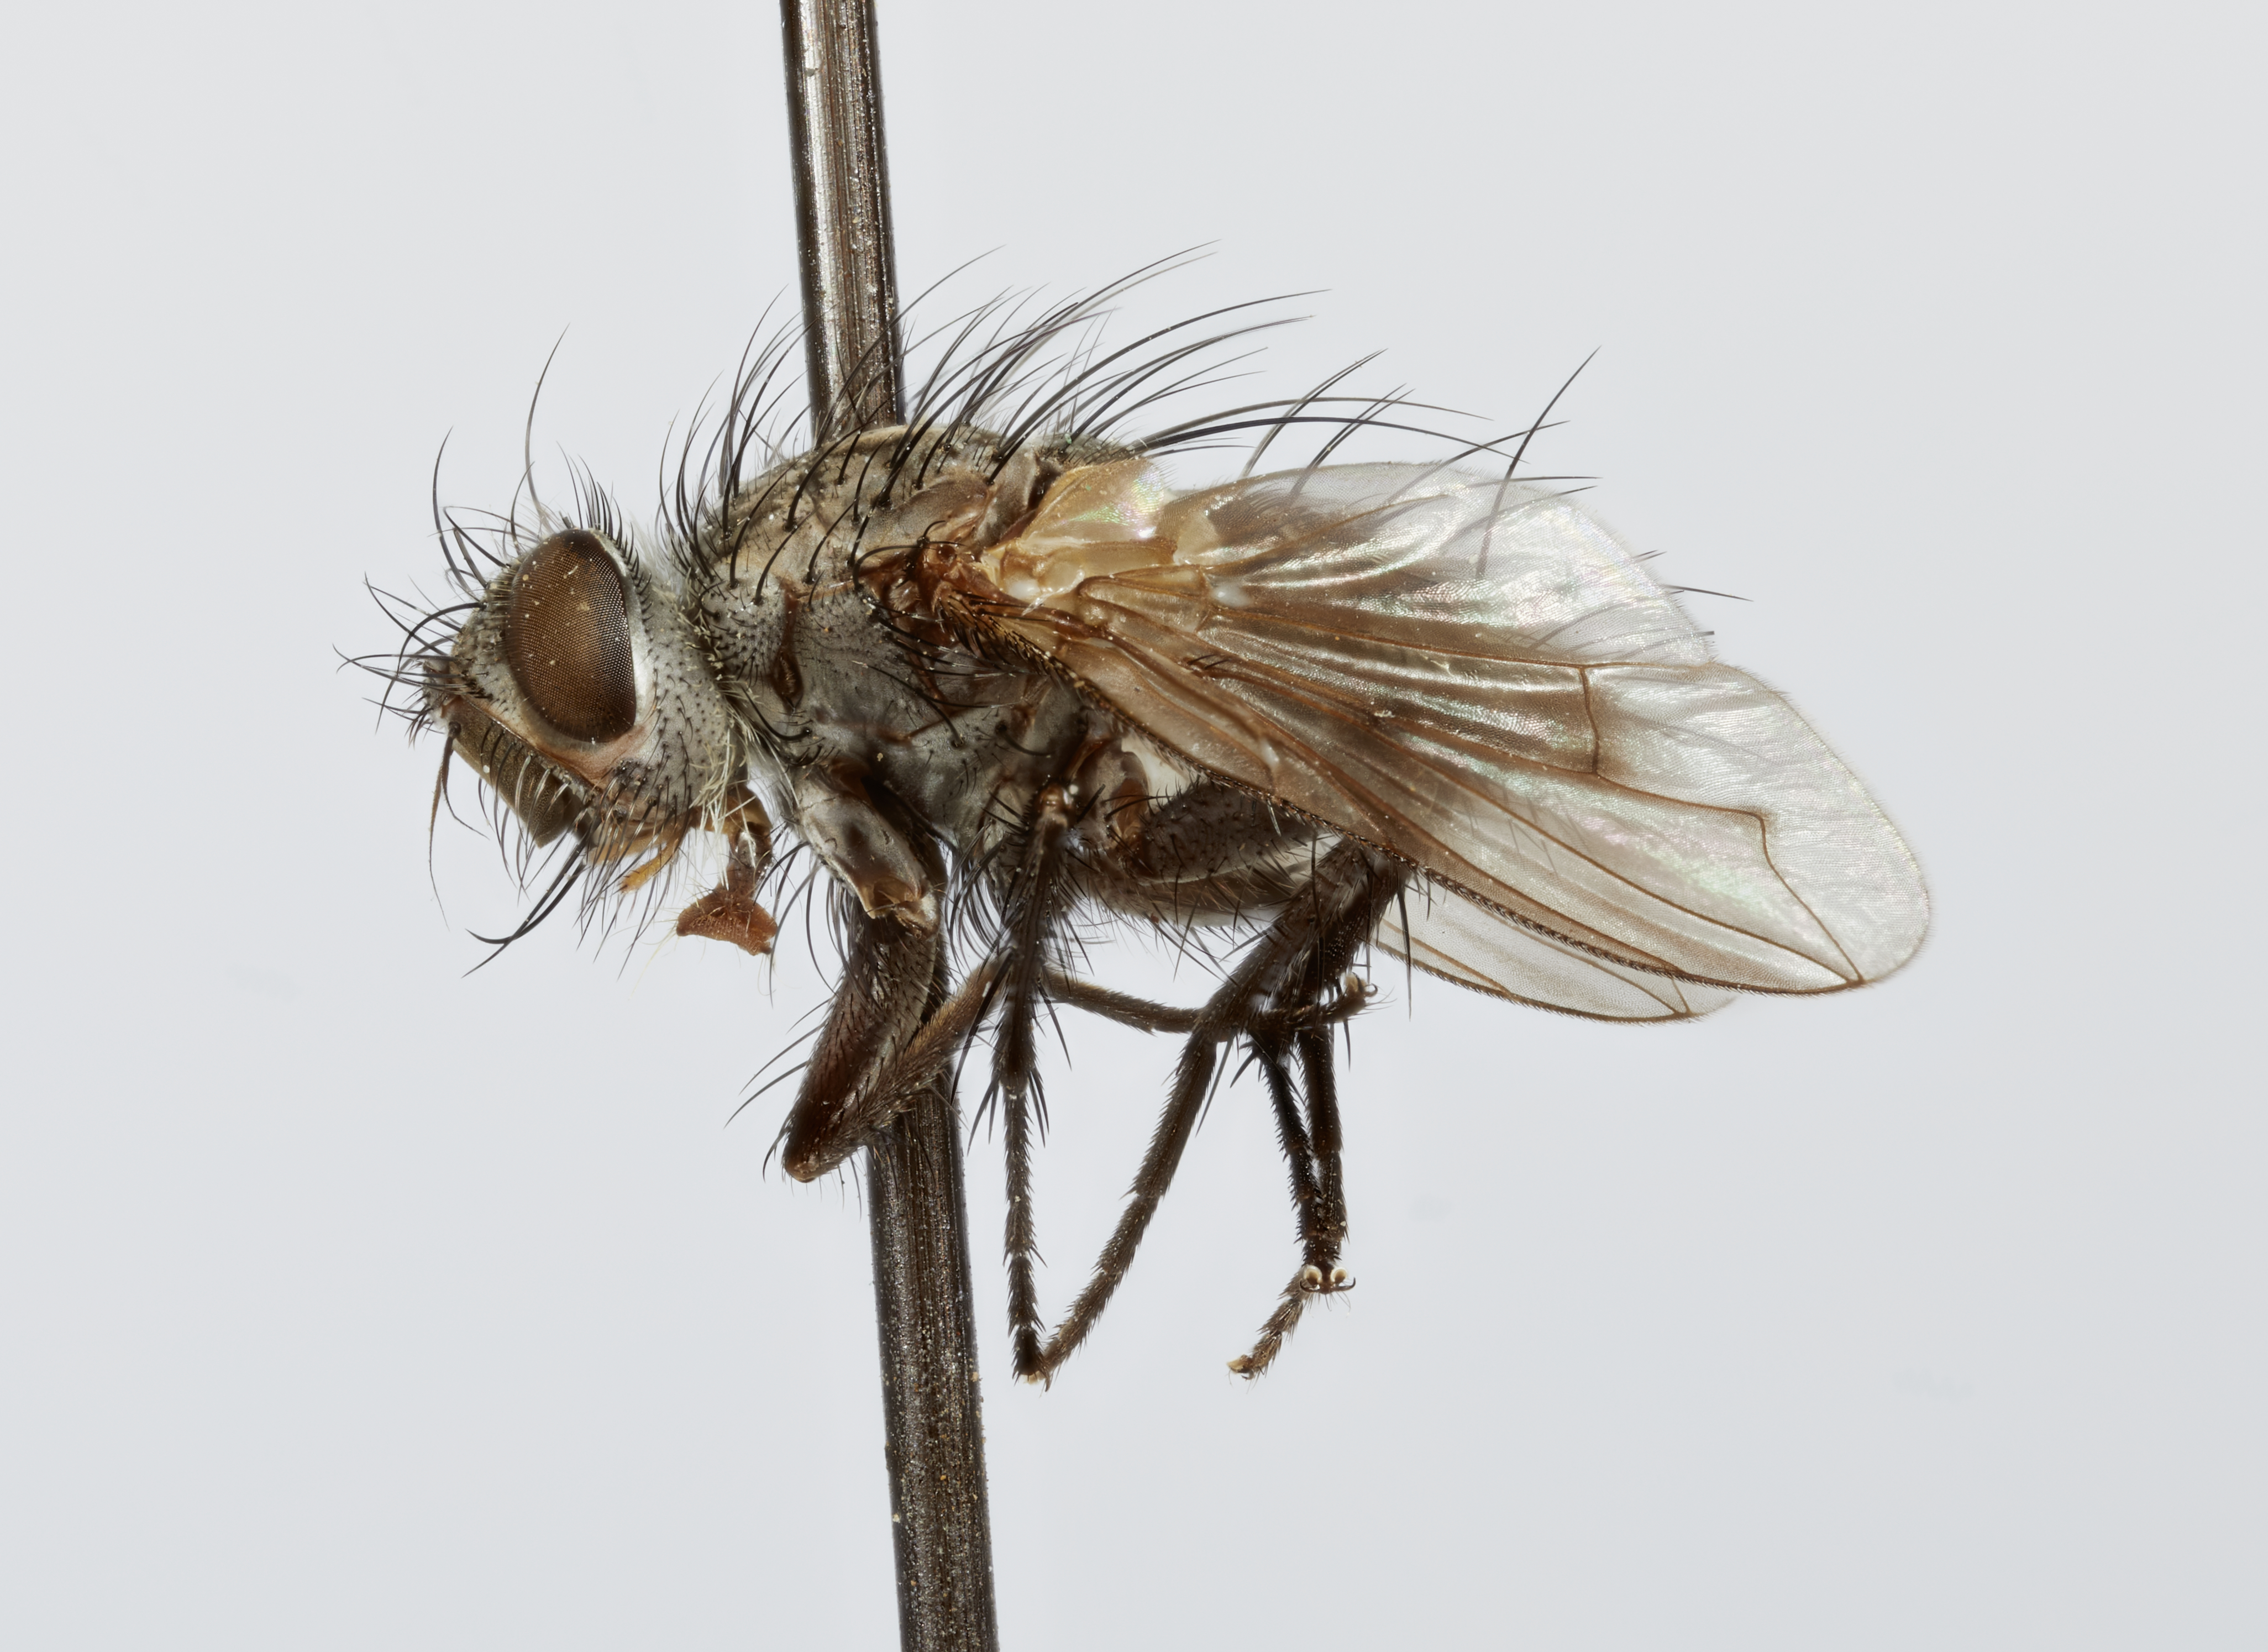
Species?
Ollachactia mucronata
